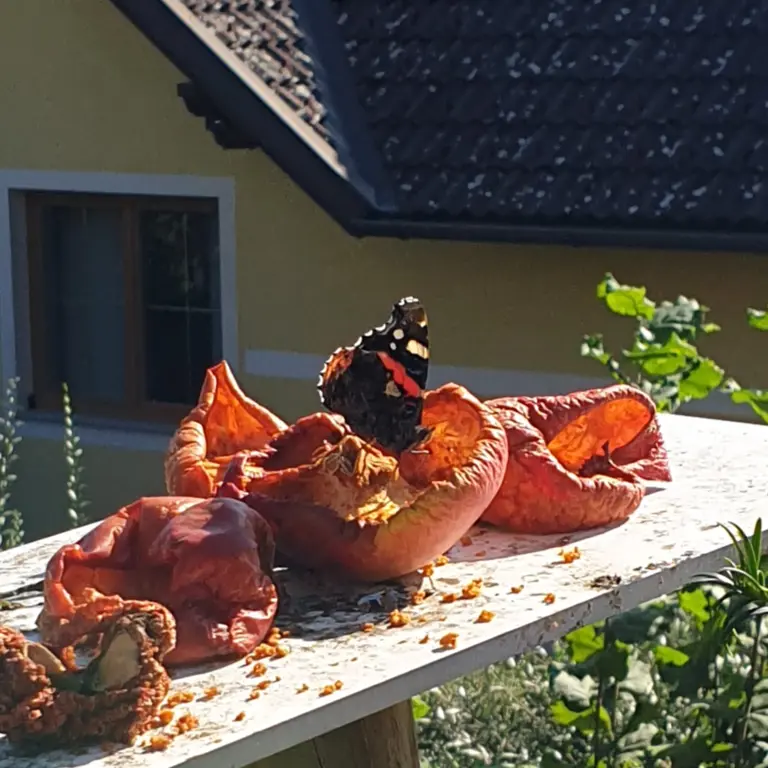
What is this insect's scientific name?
Vanessa atalanta
